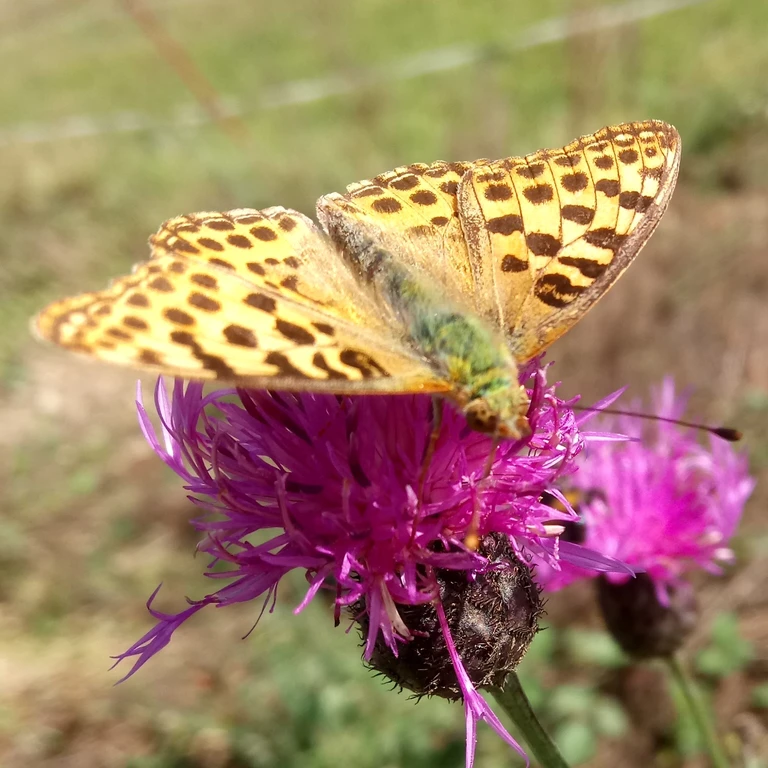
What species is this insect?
Issoria lathonia
